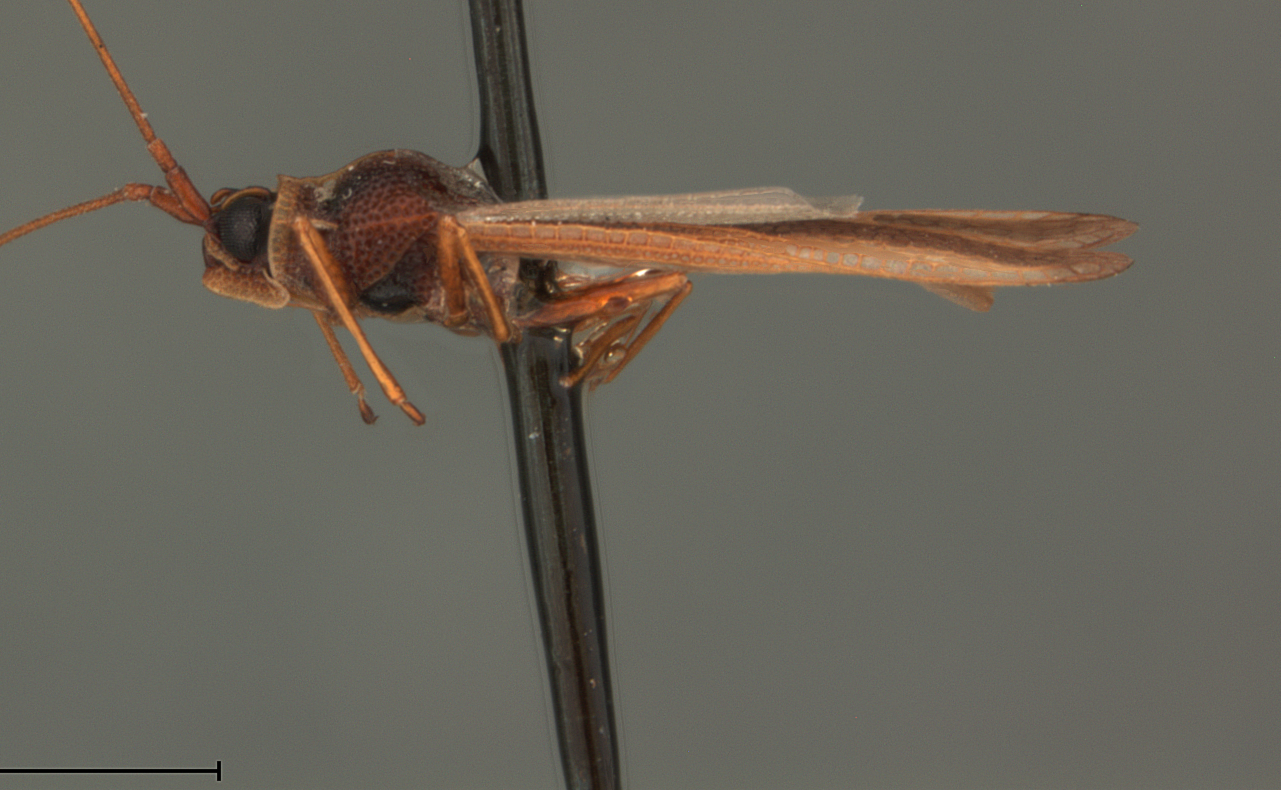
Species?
Radinacantha prudentis
